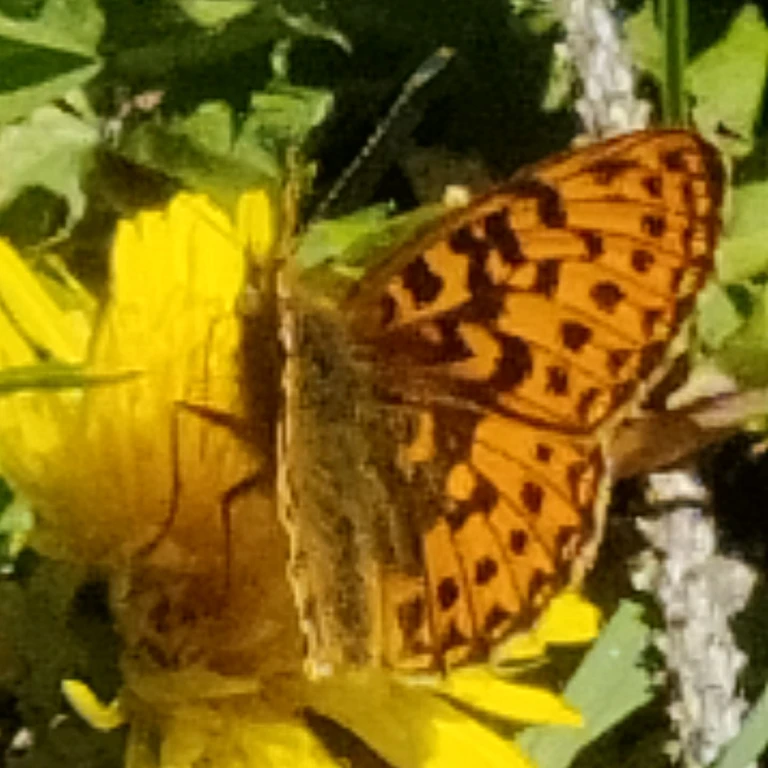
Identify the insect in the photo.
Boloria euphrosyne (also Clossiana euphrosyne)
